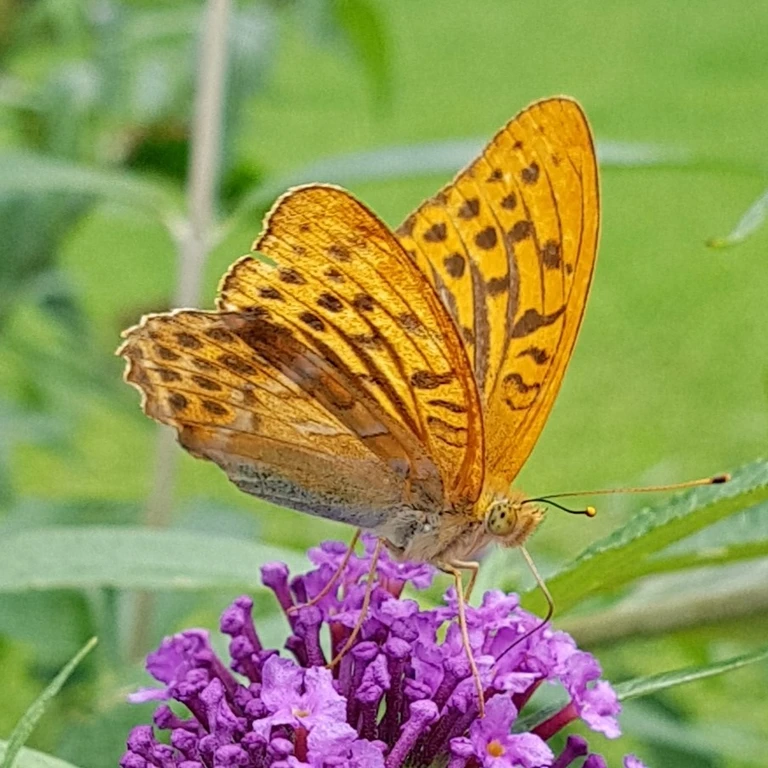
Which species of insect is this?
Argynnis paphia
